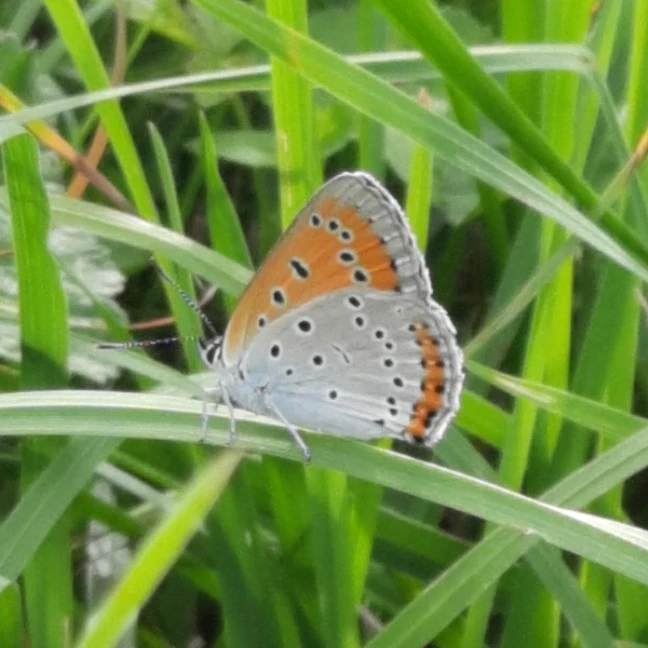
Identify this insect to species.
Lycaena dispar
